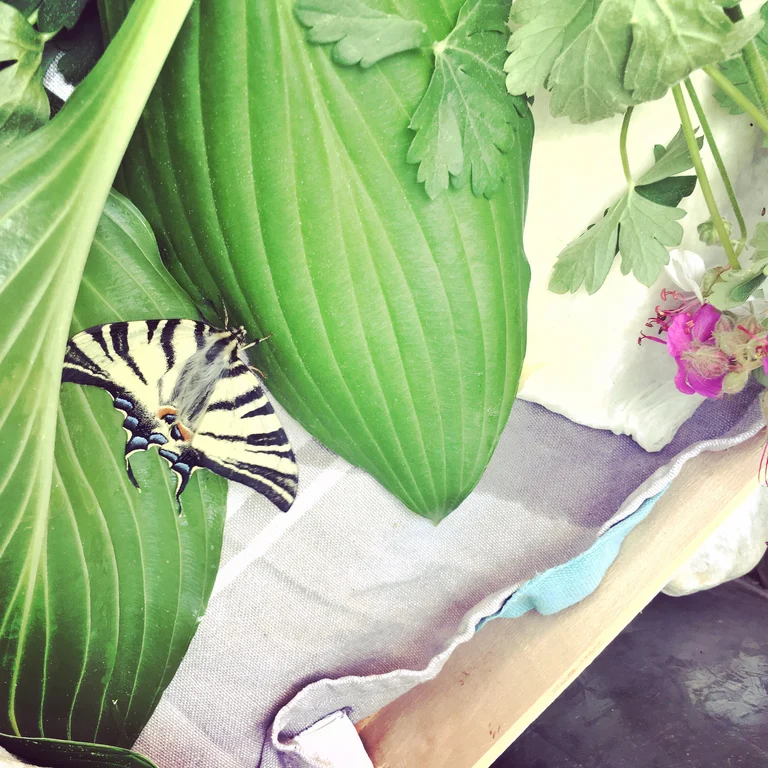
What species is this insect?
Iphiclides podalirius
